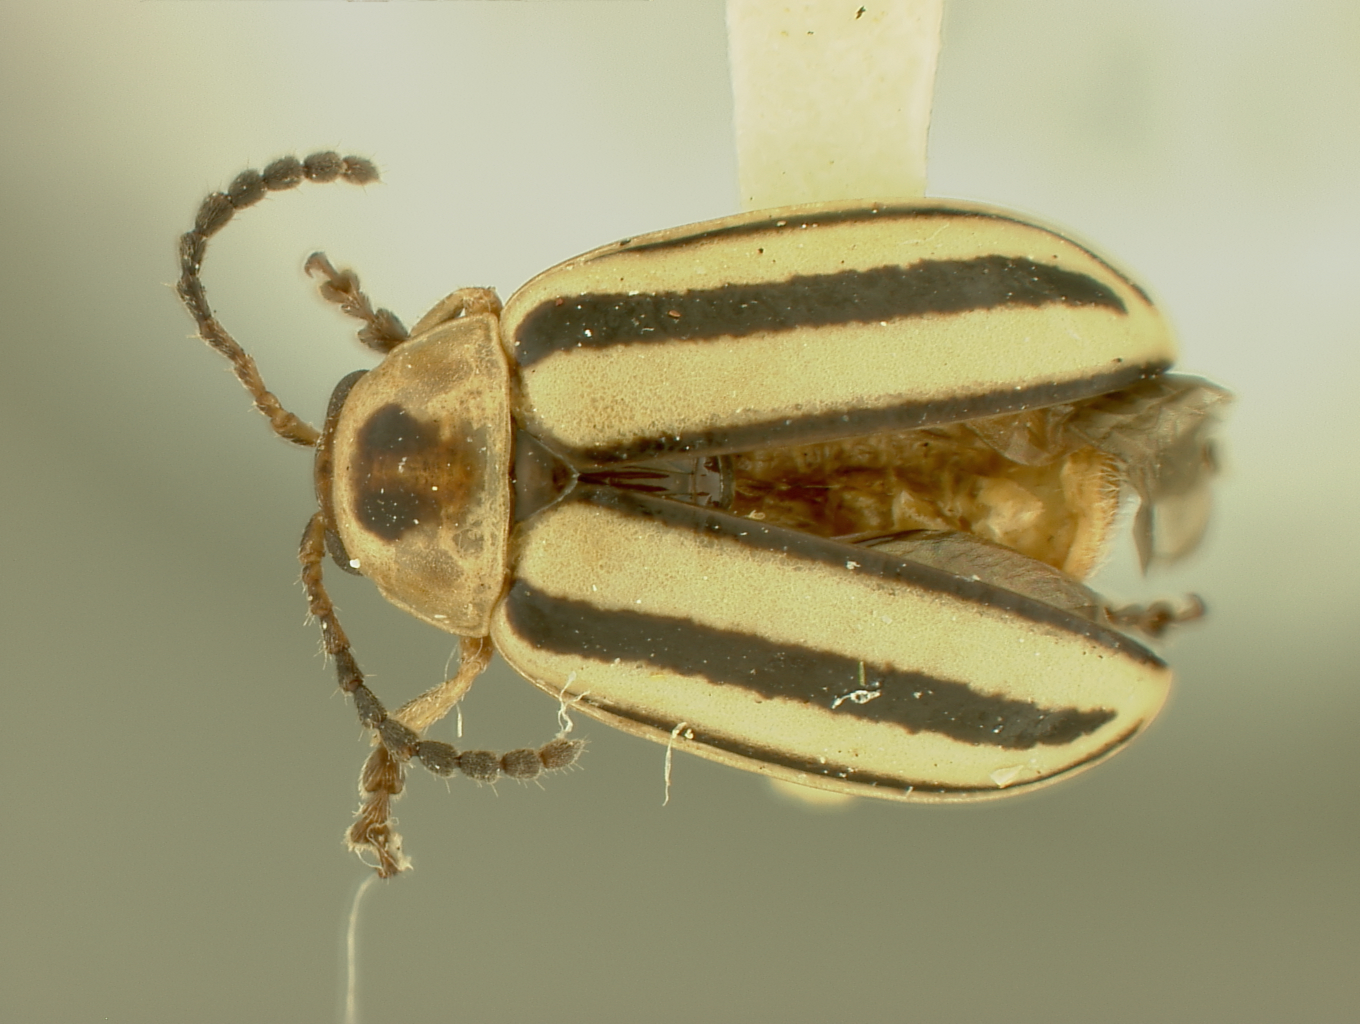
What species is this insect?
Disonycha knabi
